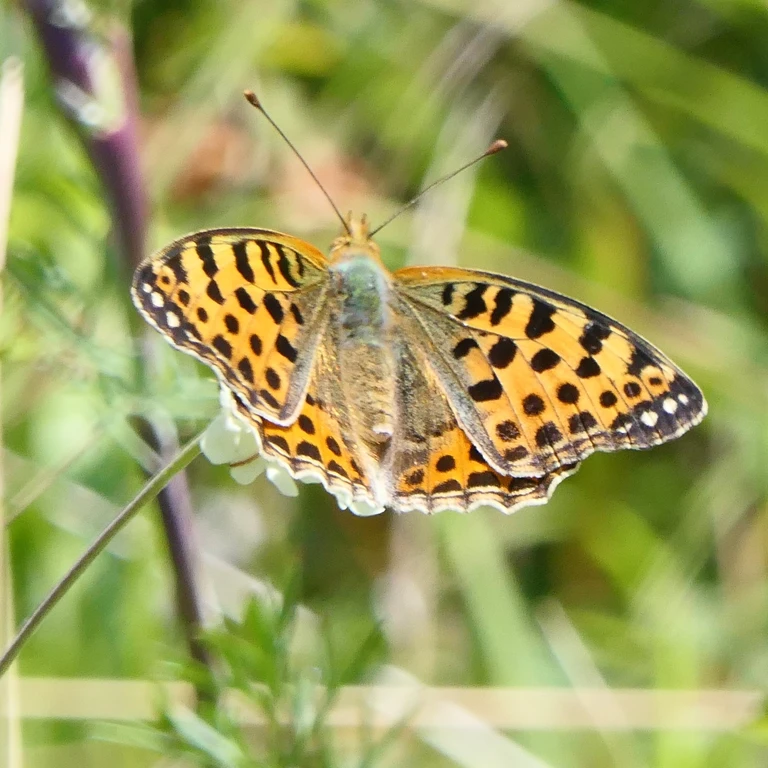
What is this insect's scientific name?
Issoria lathonia
